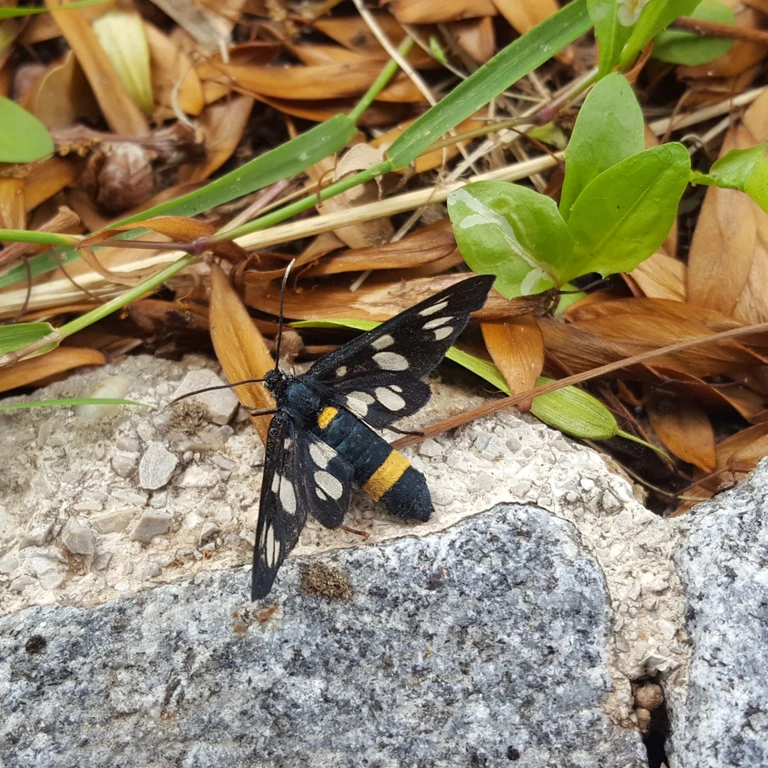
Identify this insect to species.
Amata phegea
